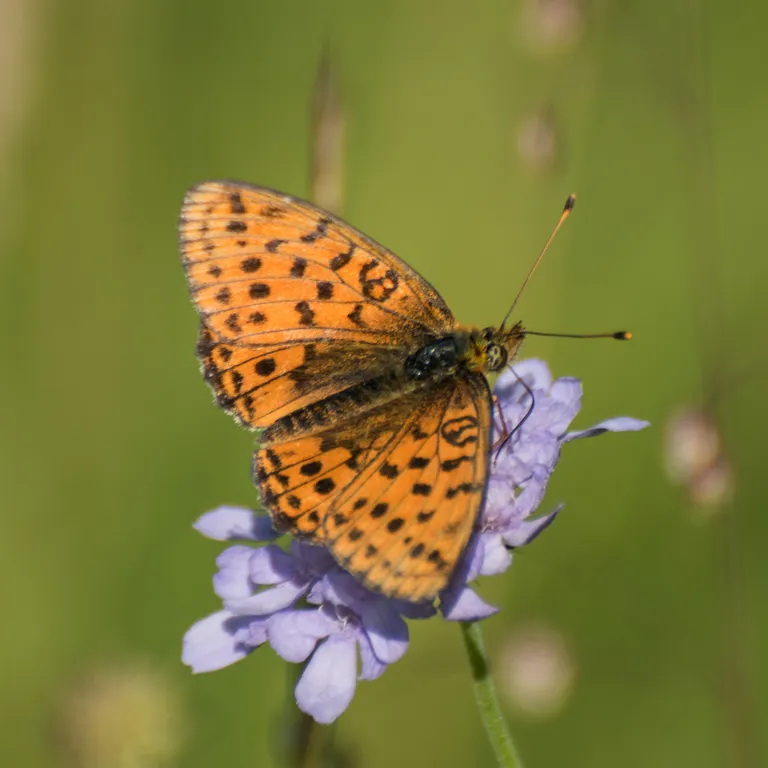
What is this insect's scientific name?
Brenthis ino
